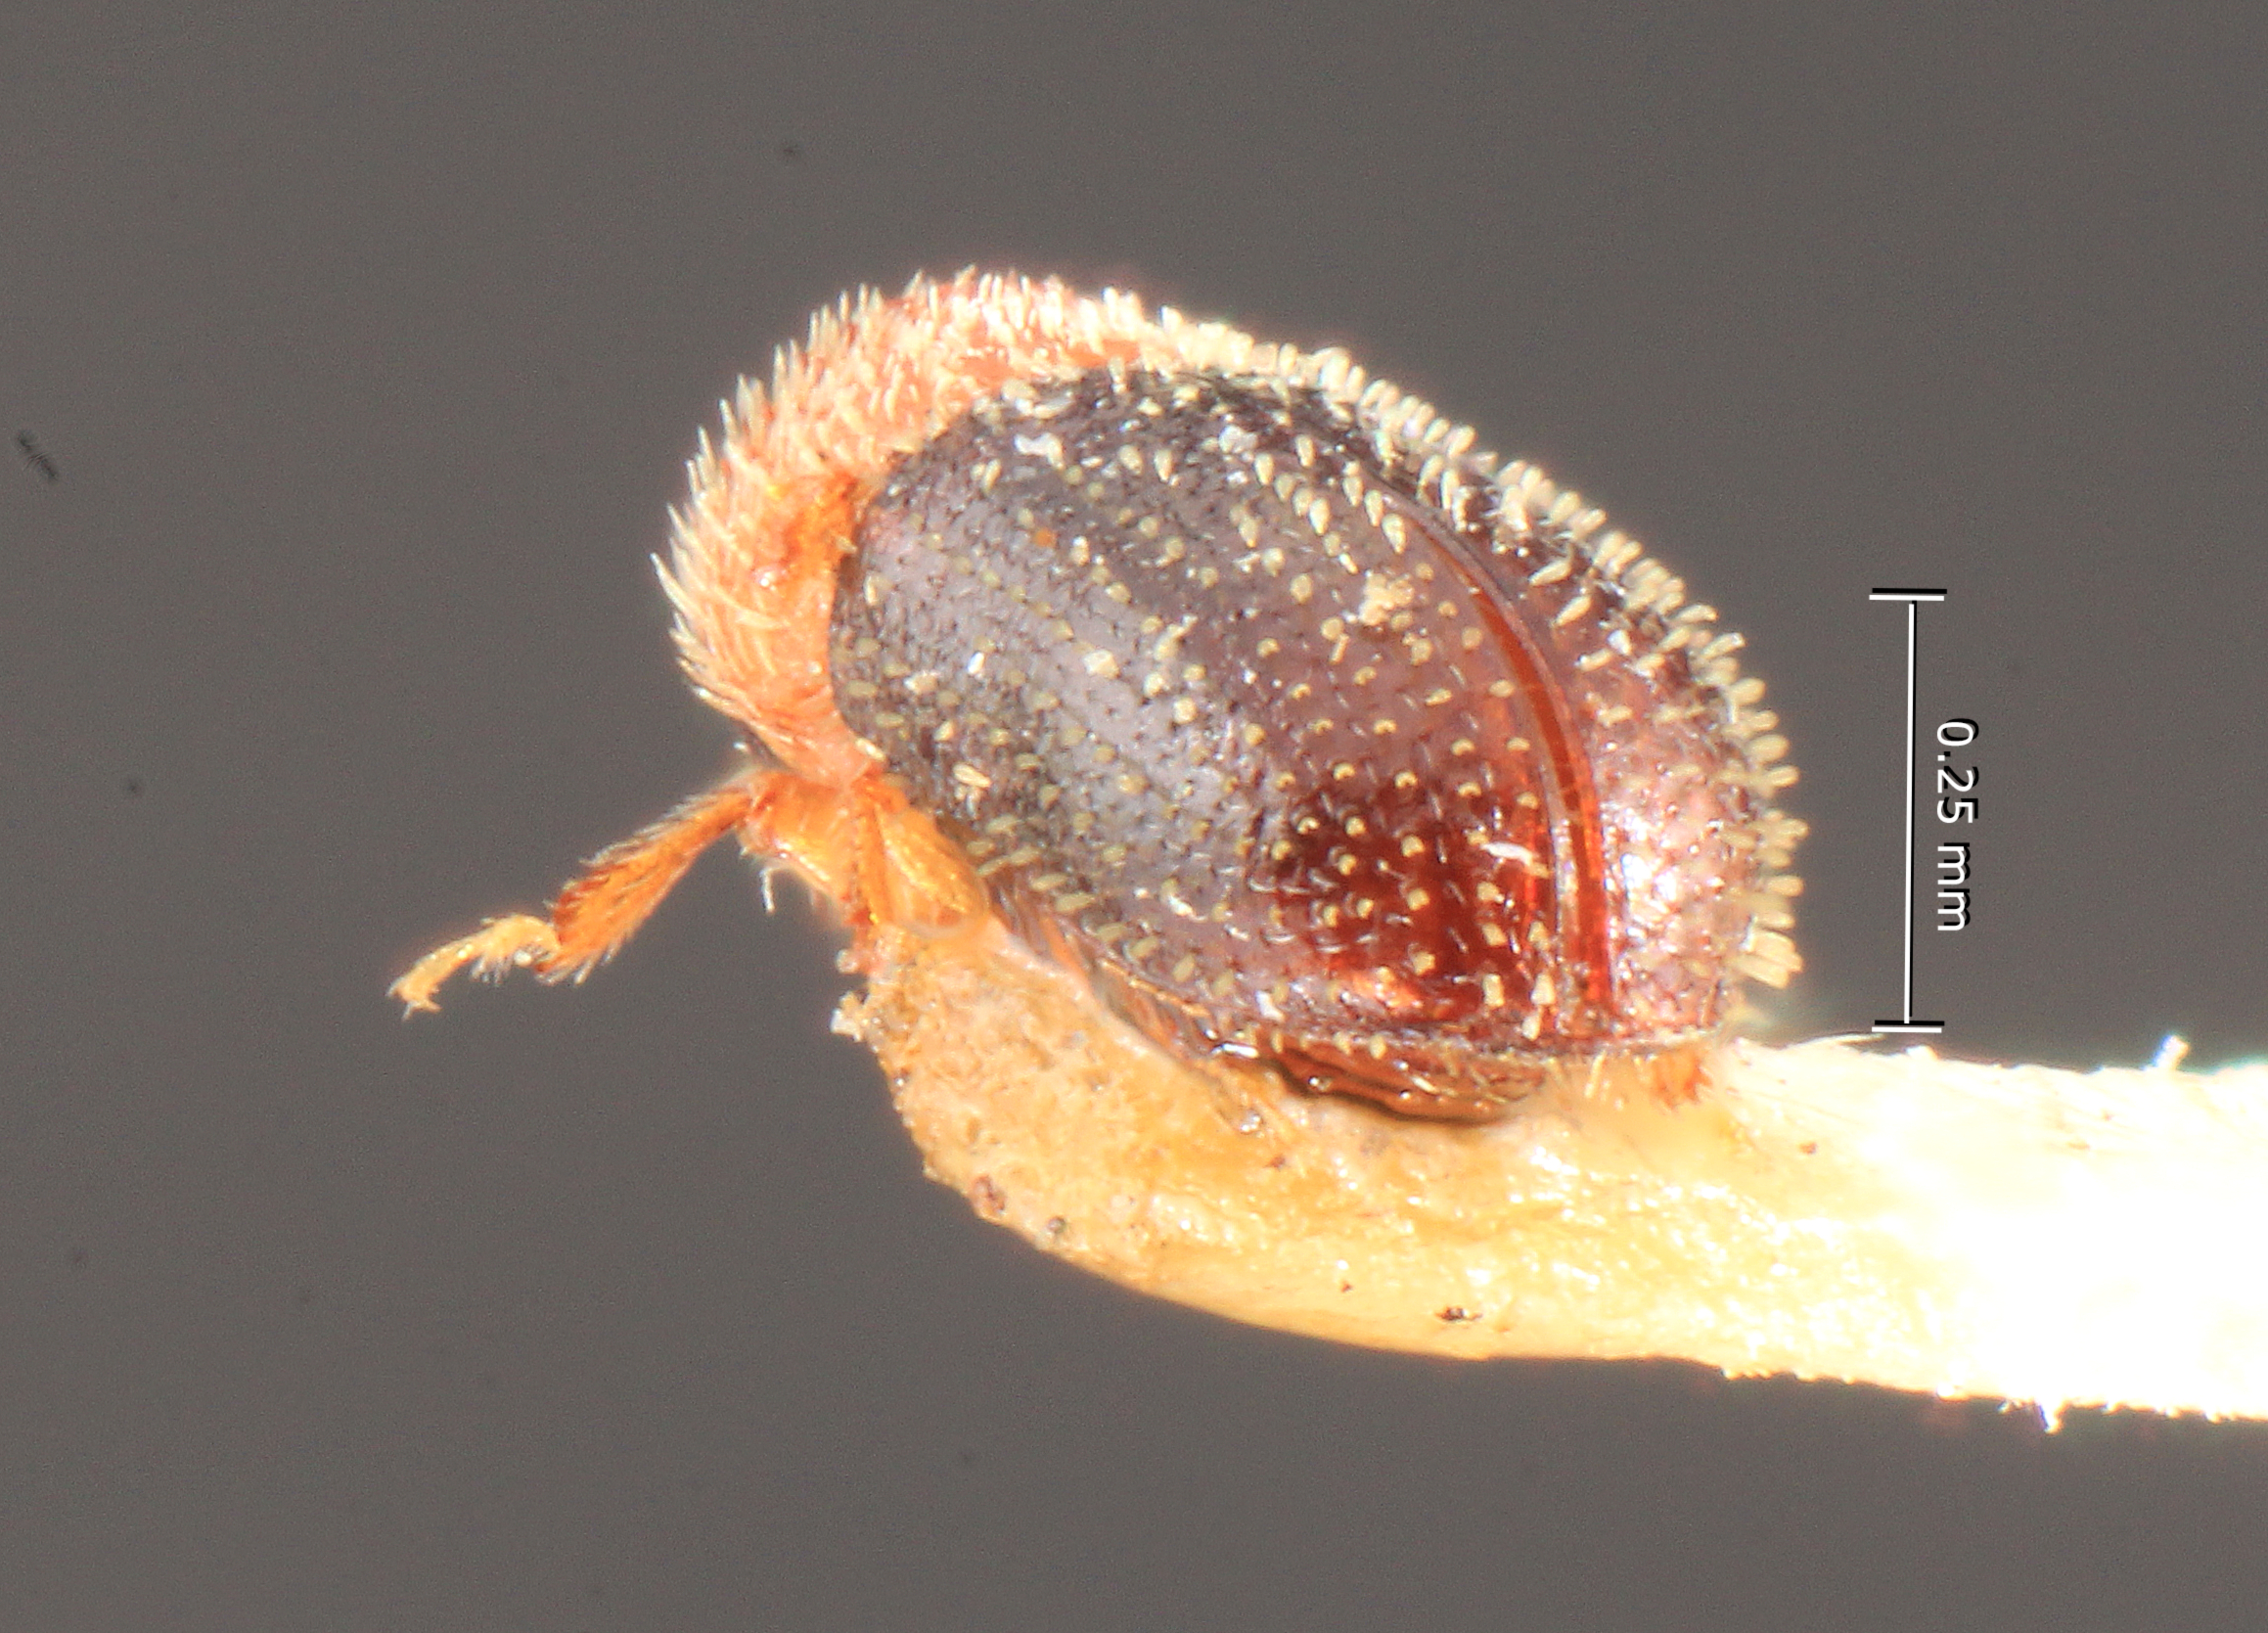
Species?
Stephanoderes flavicollis
